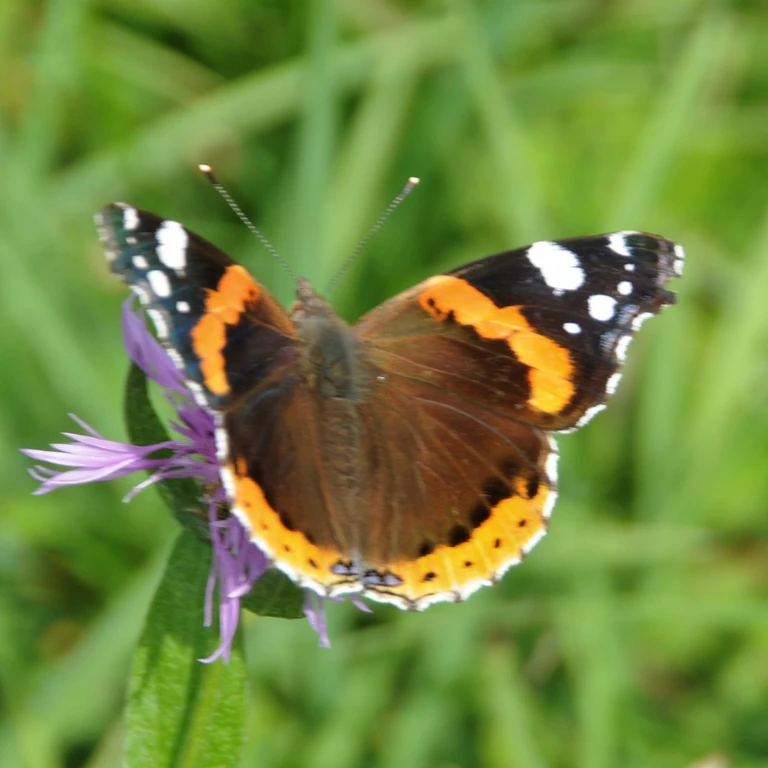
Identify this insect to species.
Vanessa atalanta
